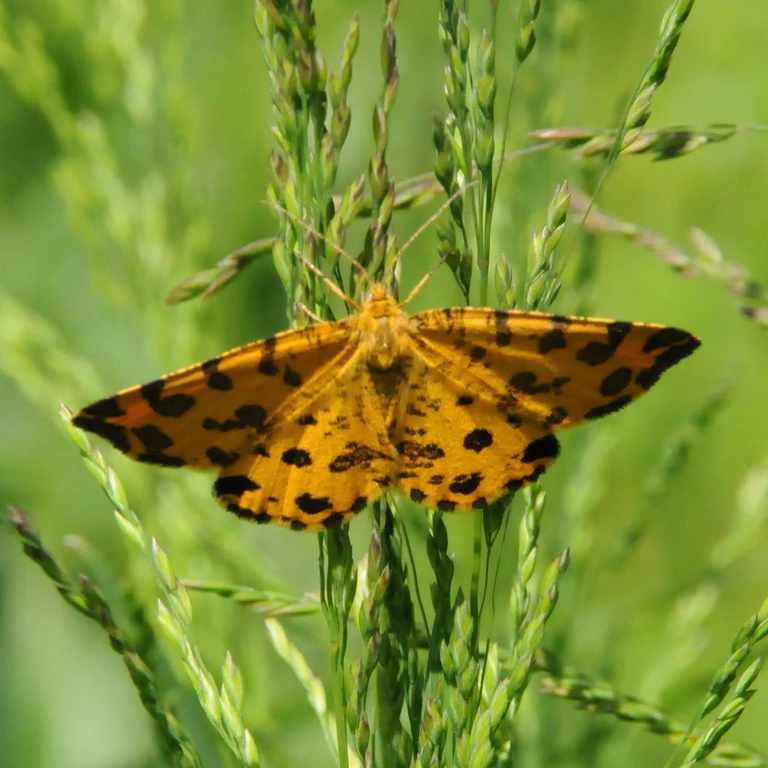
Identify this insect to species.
Pseudopanthera macularia
